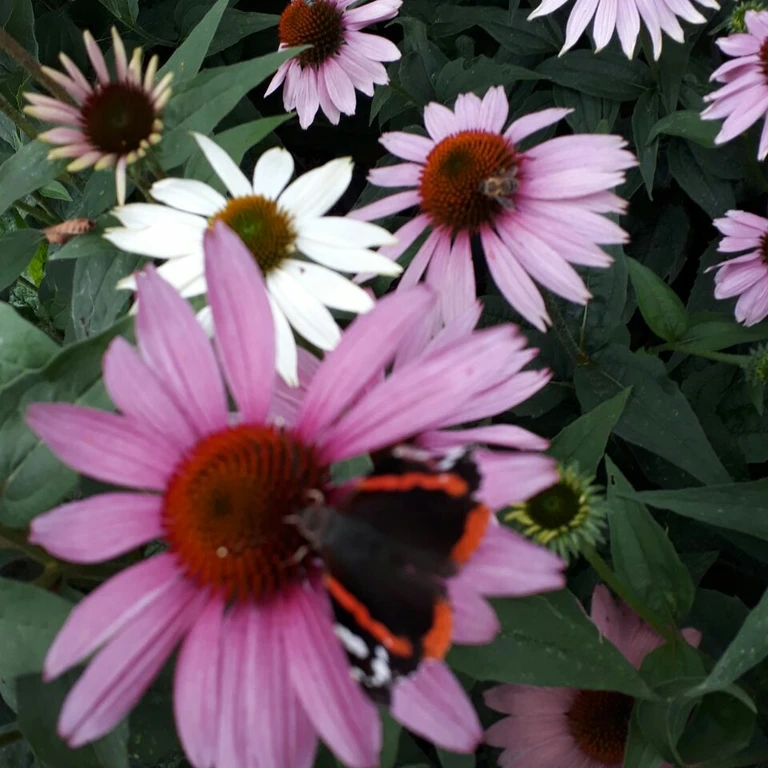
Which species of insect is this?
Vanessa atalanta
